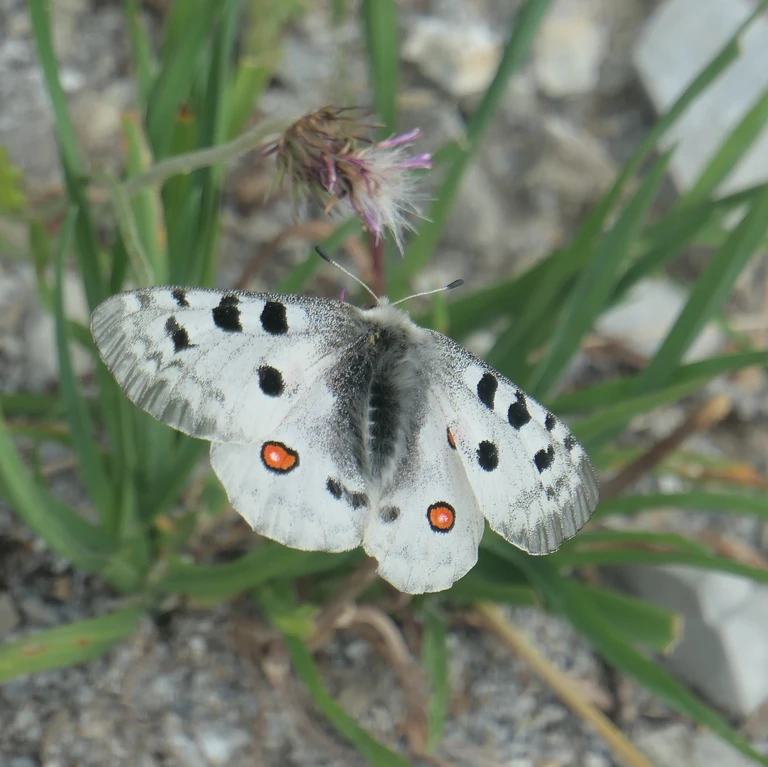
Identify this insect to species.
Parnassius apollo
